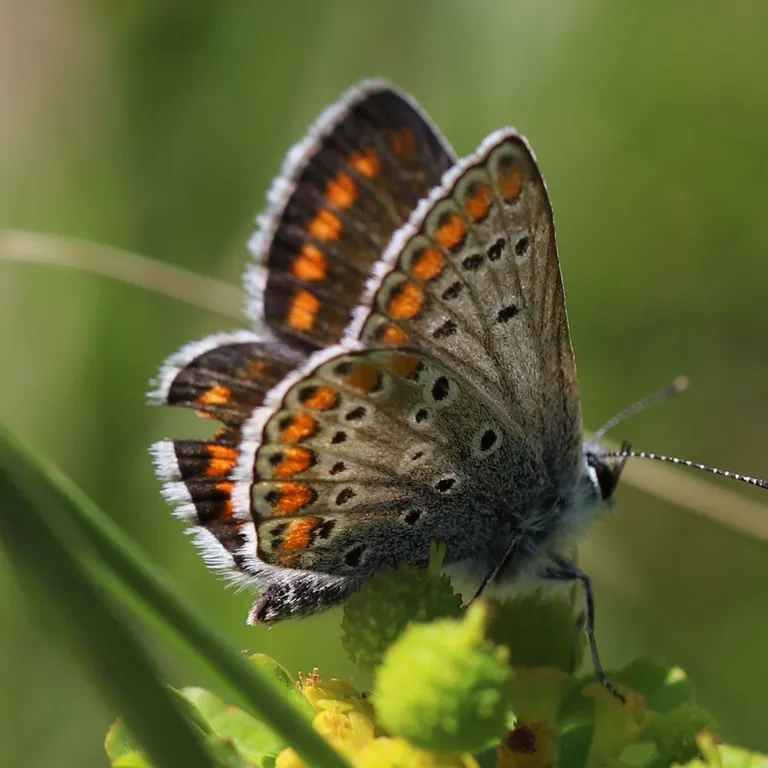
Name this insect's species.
Aricia agestis/artaxerxes
